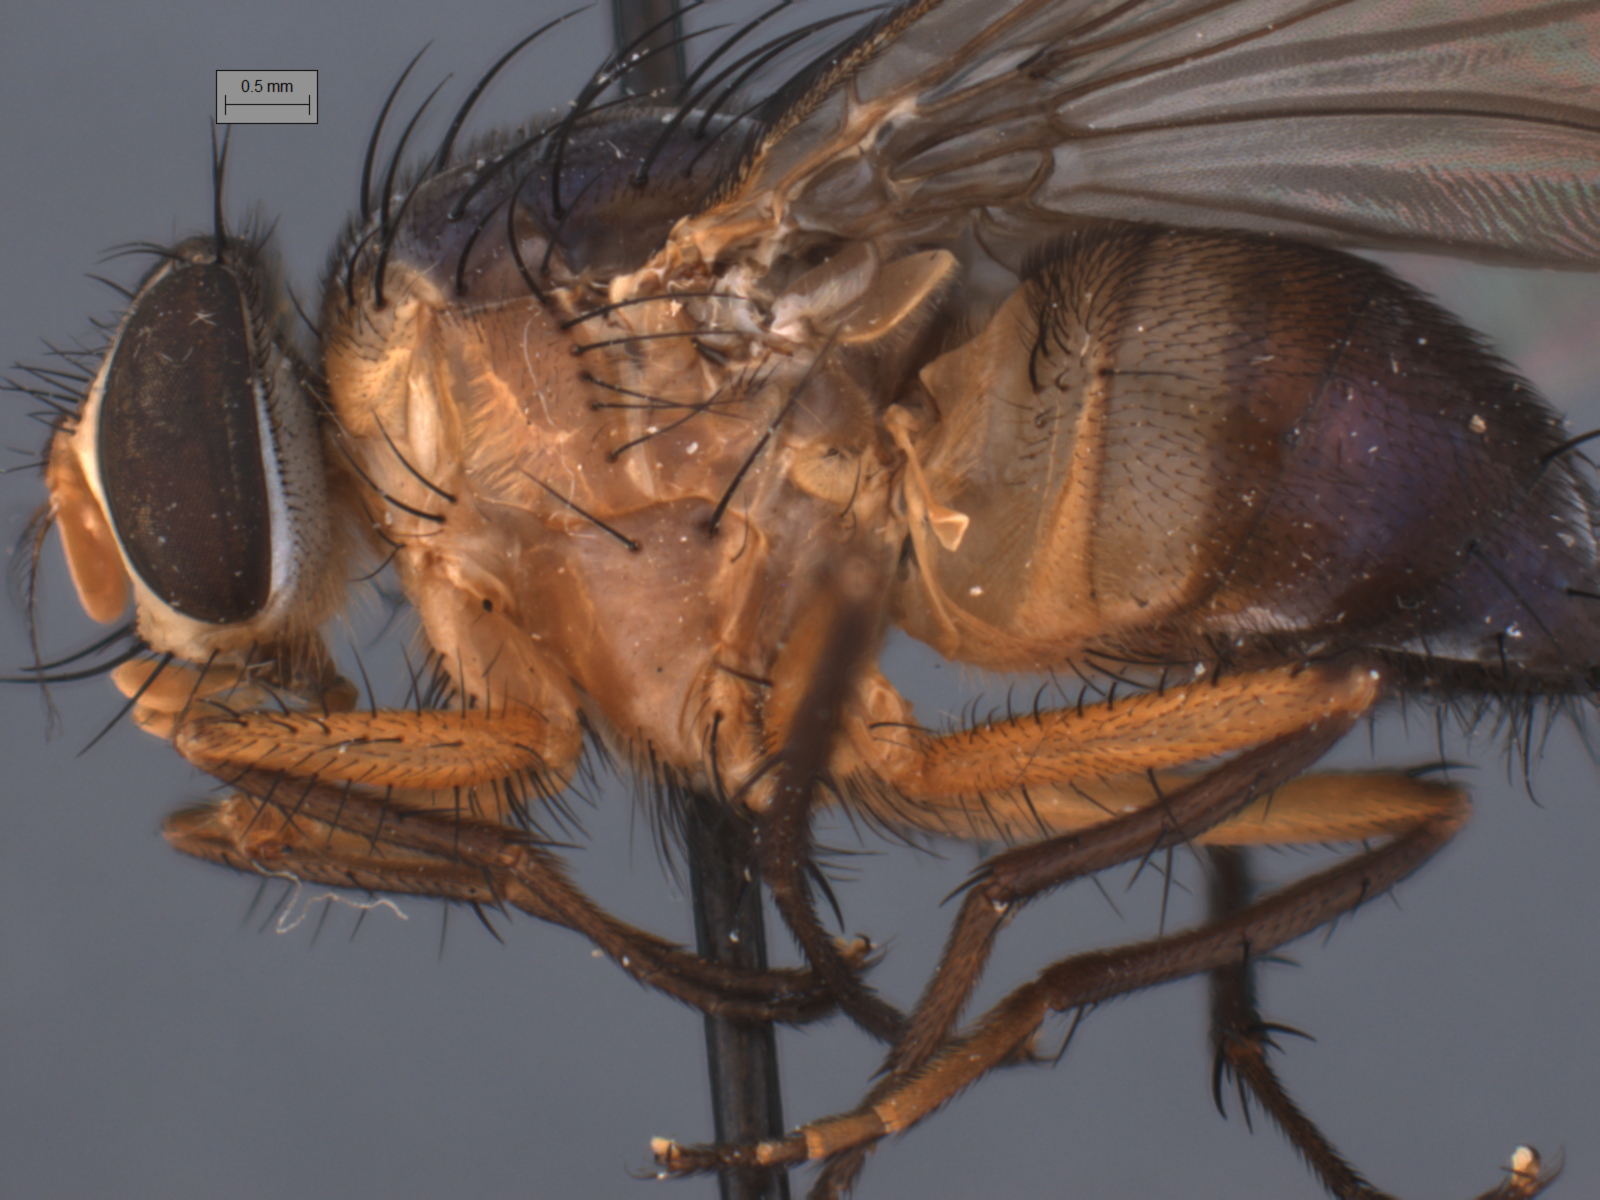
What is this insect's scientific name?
Huascaromusca semiflava
